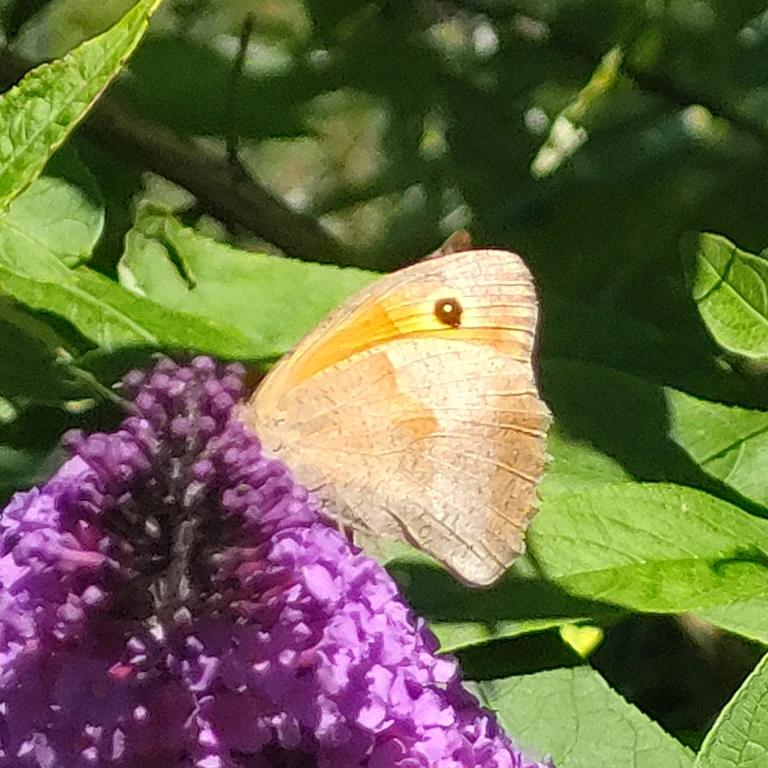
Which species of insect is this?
Maniola jurtina
